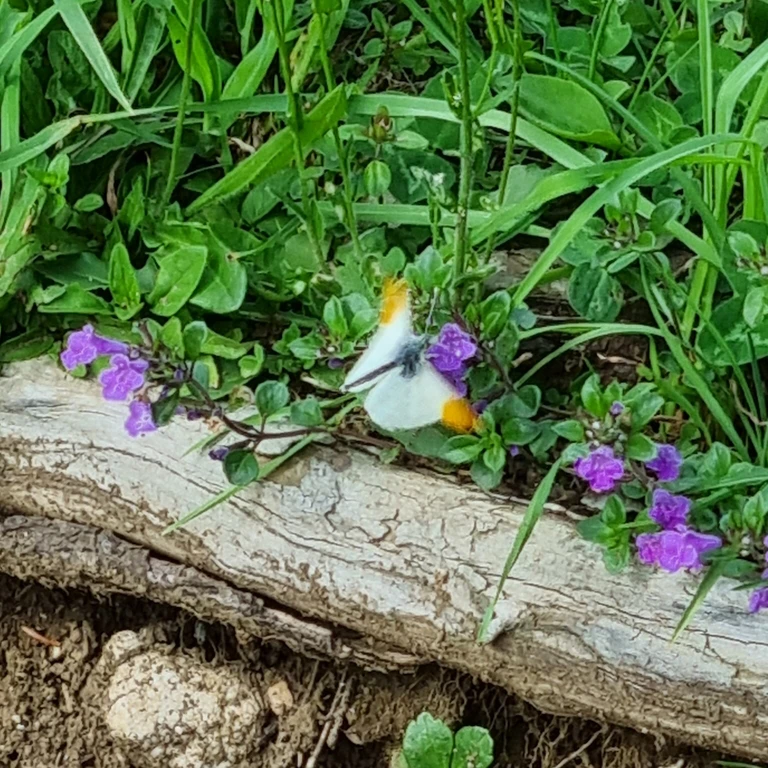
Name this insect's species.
Anthocharis cardamines
